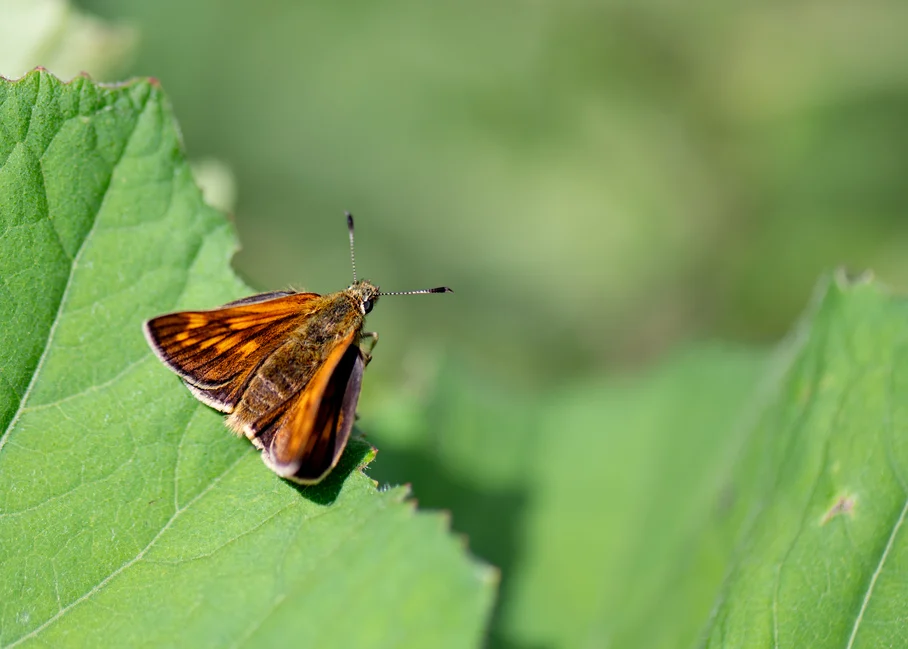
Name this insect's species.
Ochlodes sylvanus (also Ochlodes venata)
